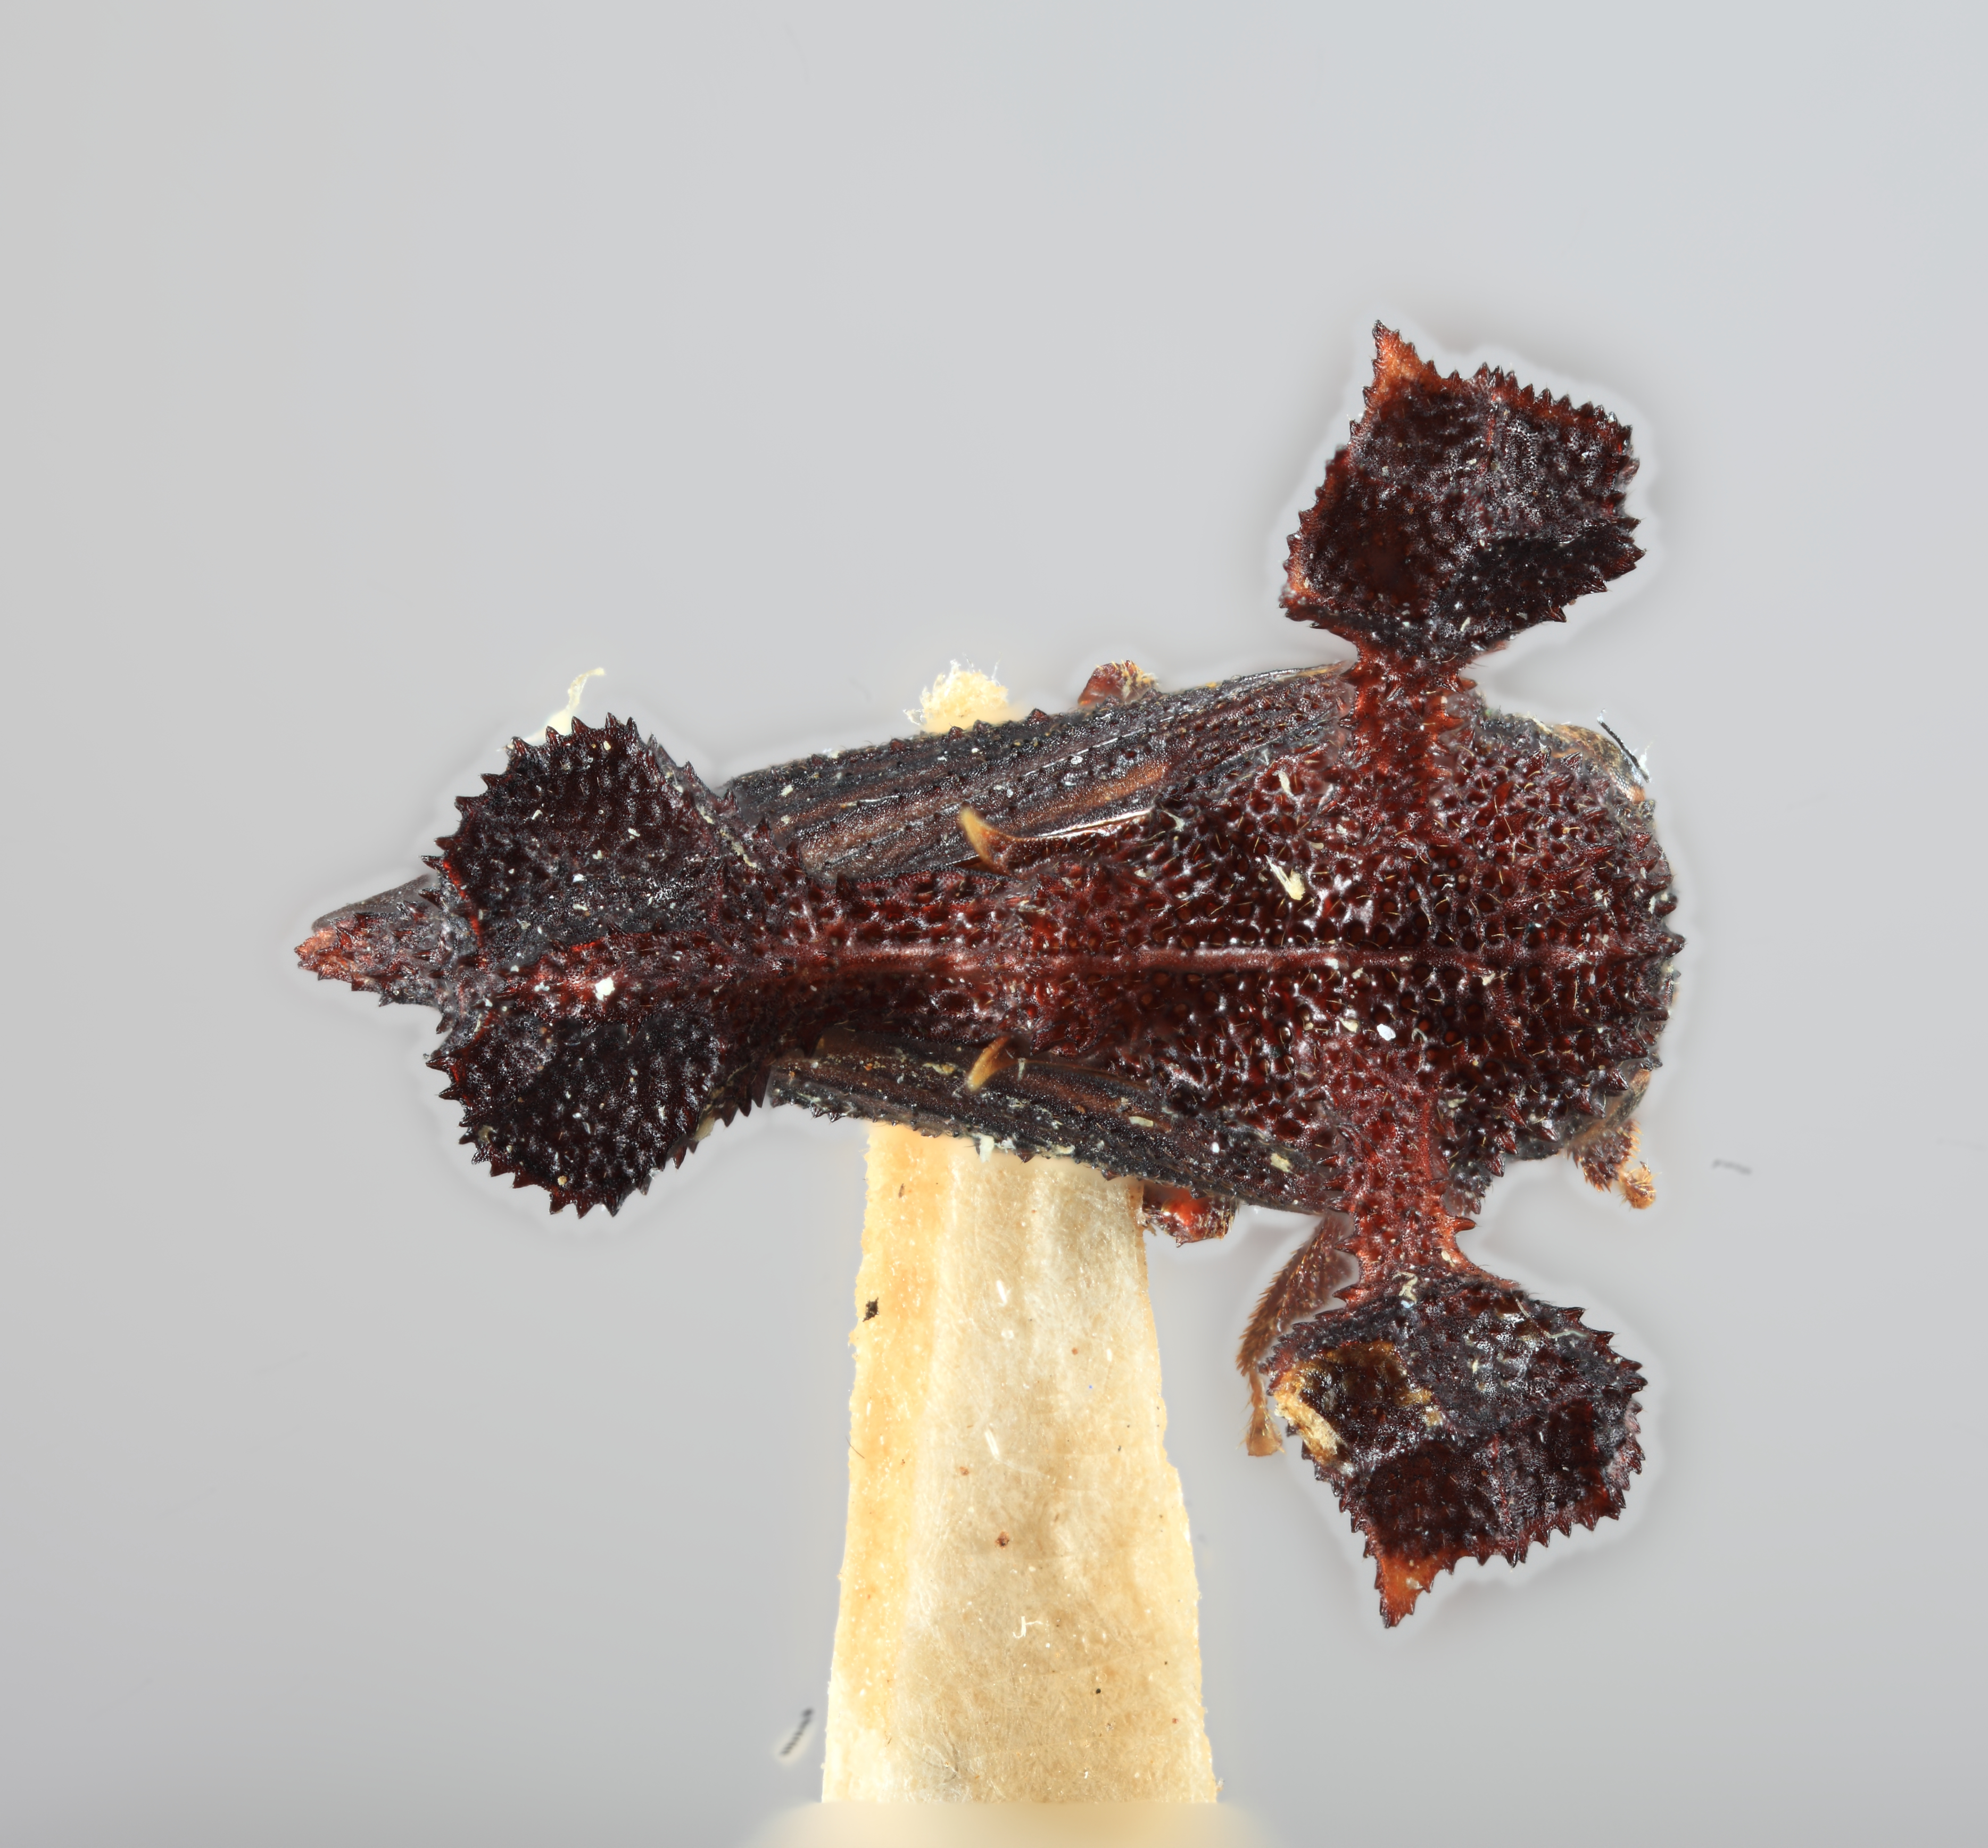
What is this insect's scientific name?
Centrochares foliatus
